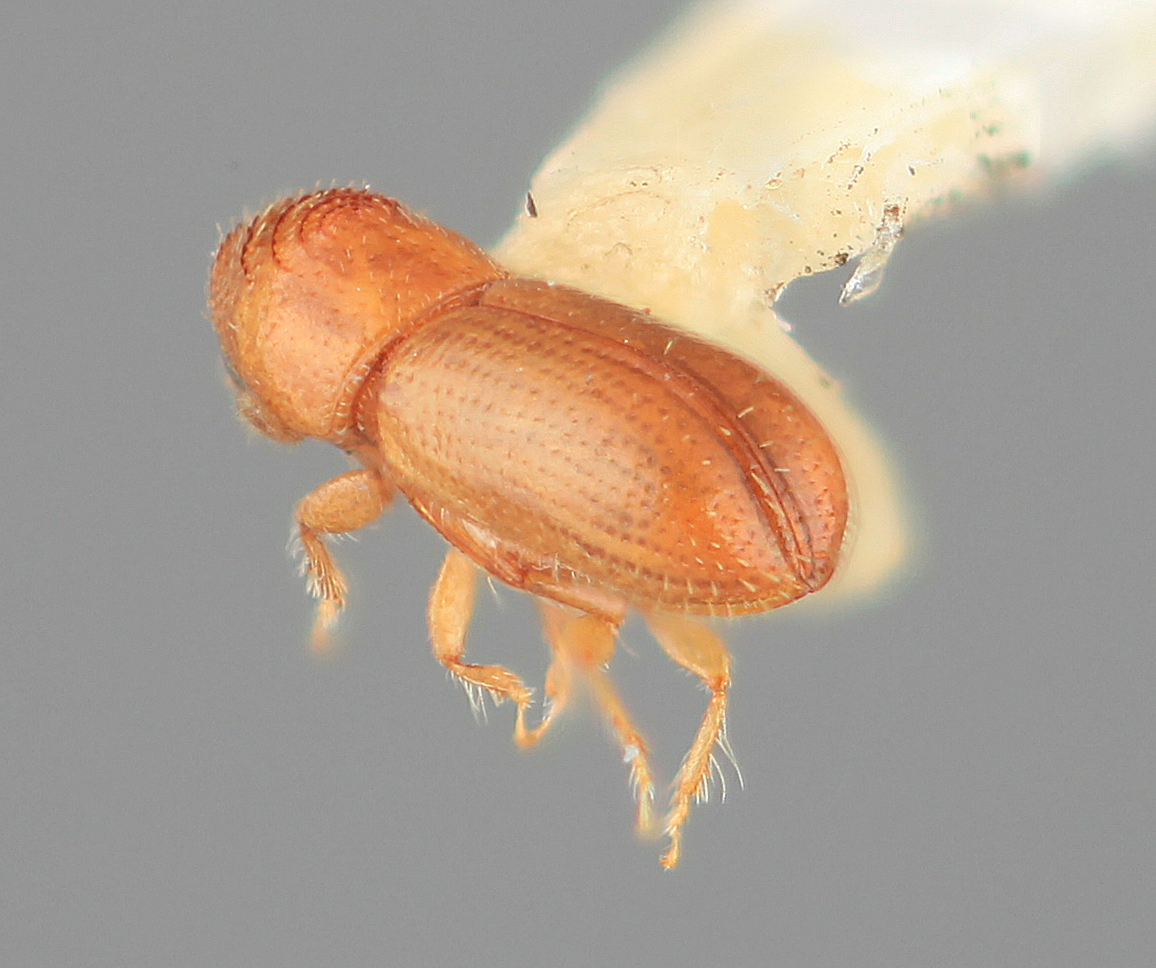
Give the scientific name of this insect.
Pityophthorus indigens
